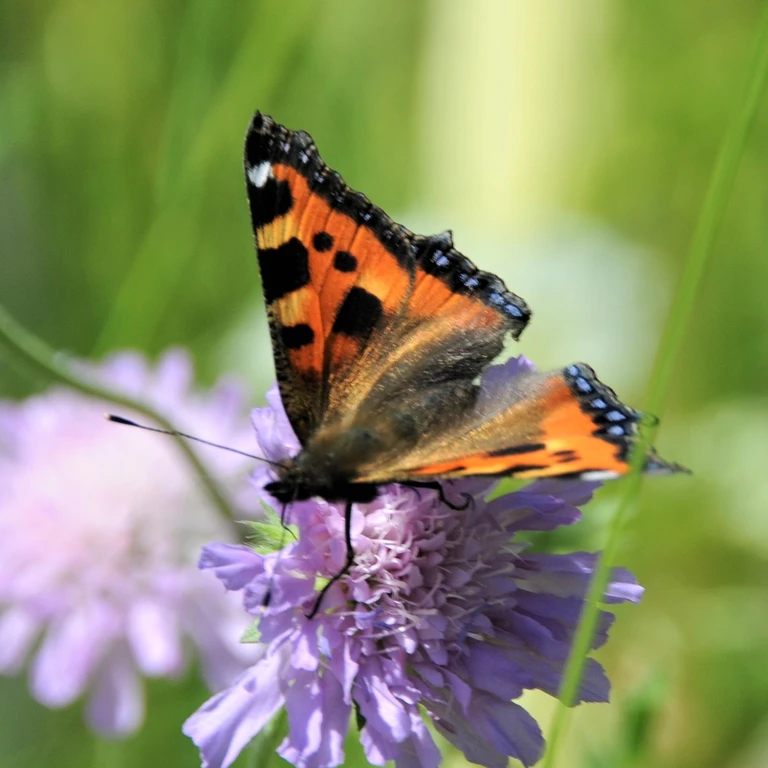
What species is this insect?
Aglais urticae
